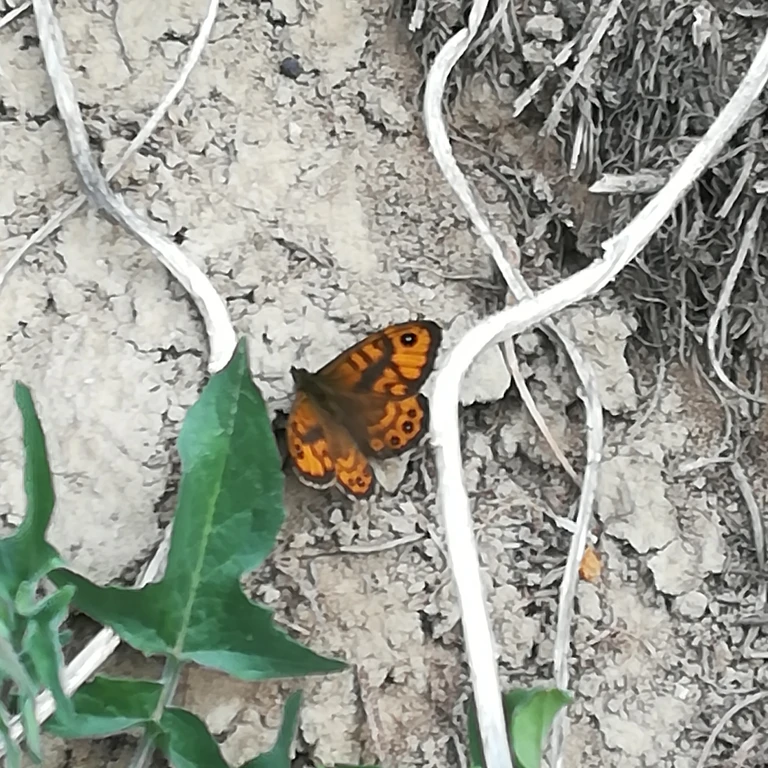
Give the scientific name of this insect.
Lasiommata megera (also Pararge megera)
